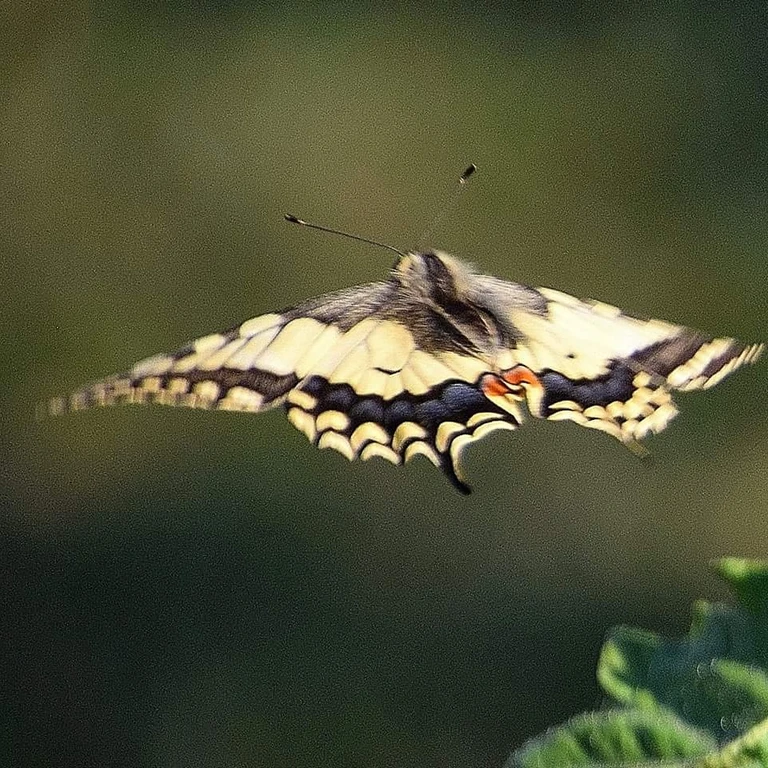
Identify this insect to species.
Papilio machaon
